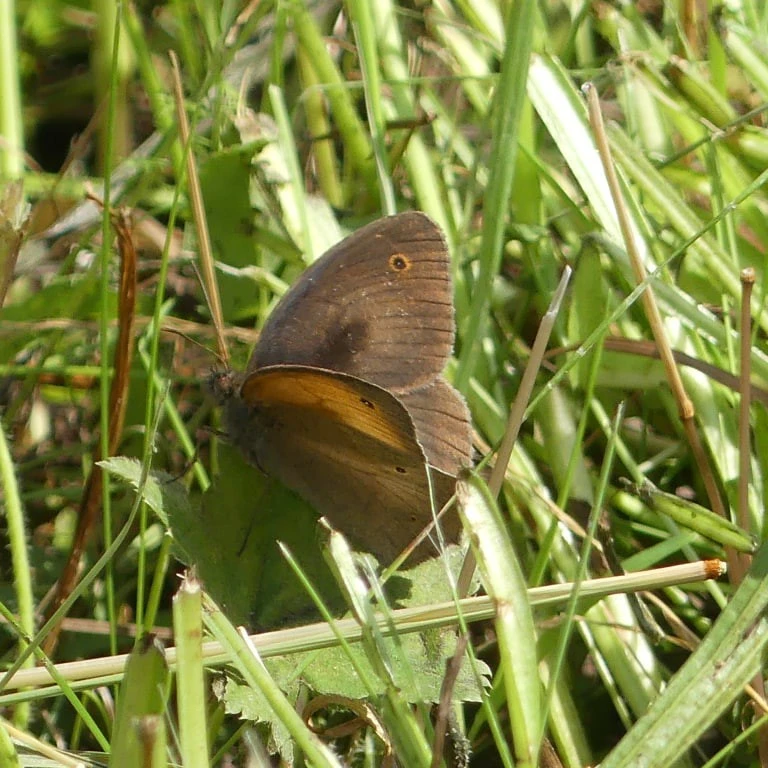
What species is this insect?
Maniola jurtina
